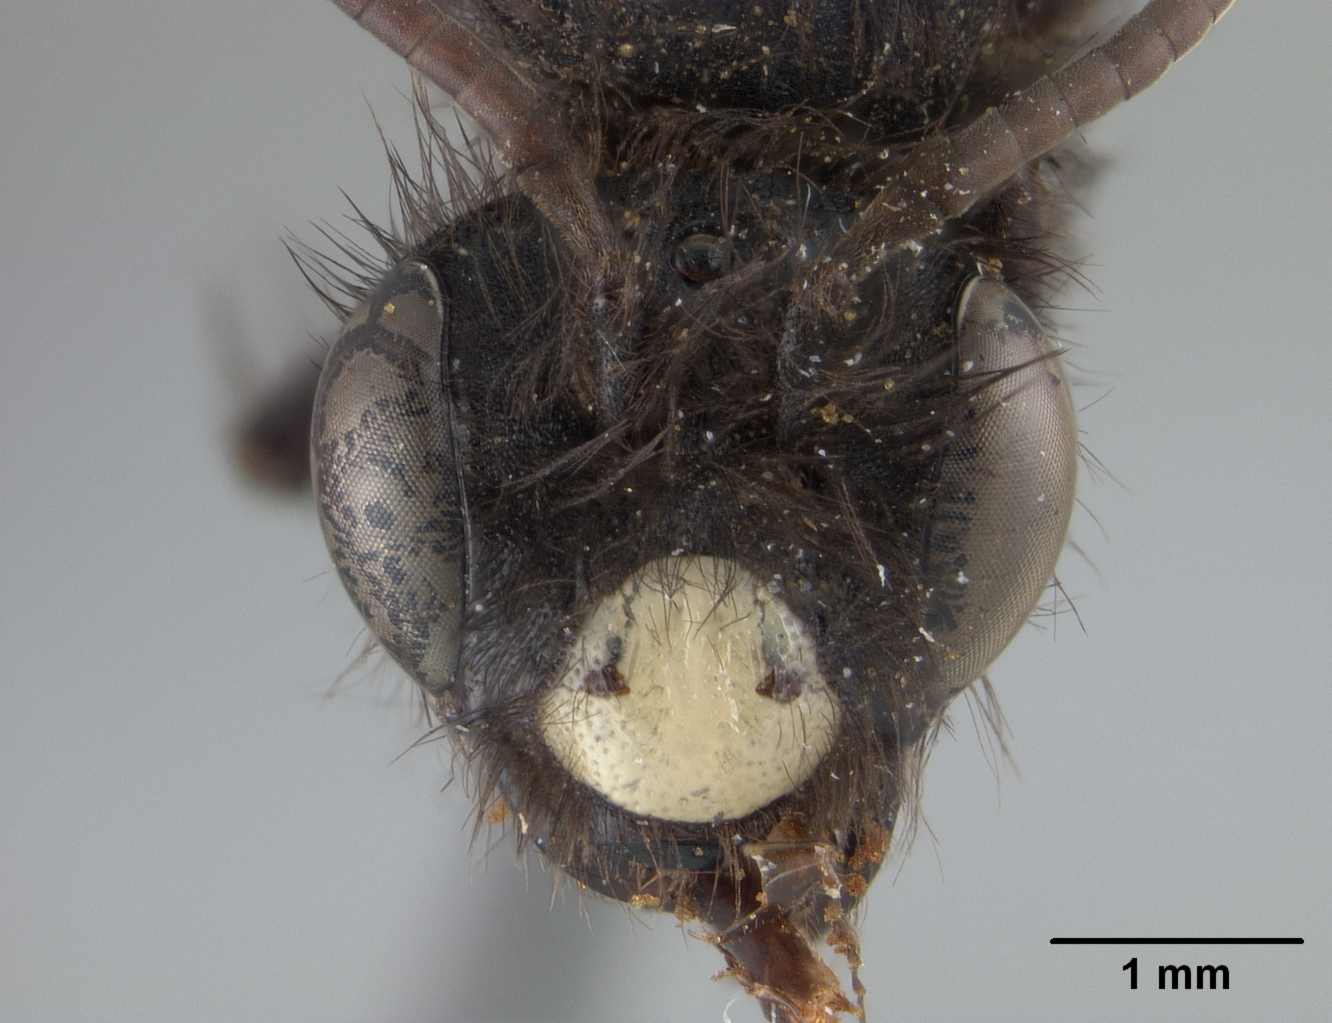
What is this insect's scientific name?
Andrena metea
